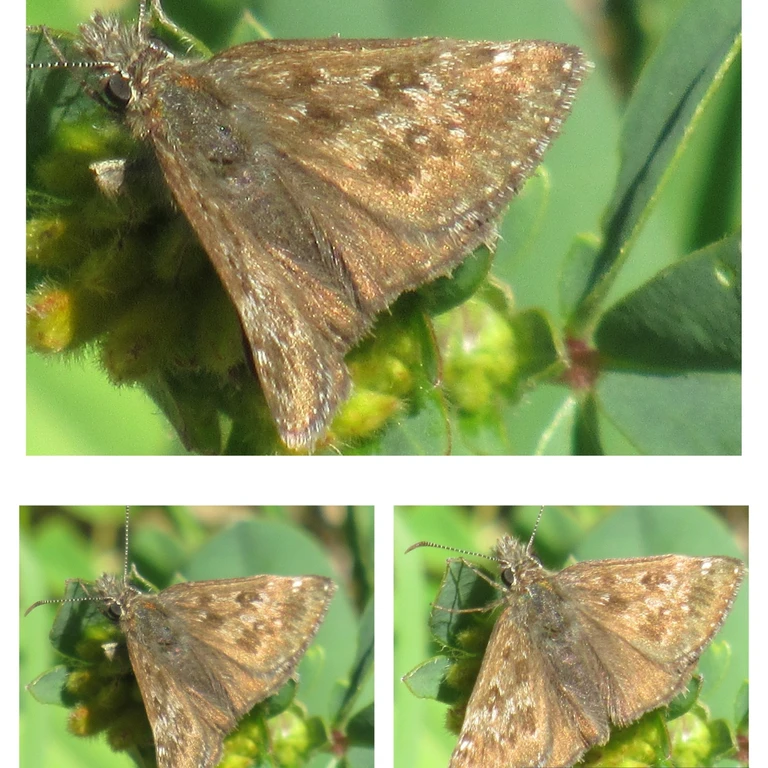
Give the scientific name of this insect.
Erynnis tages
